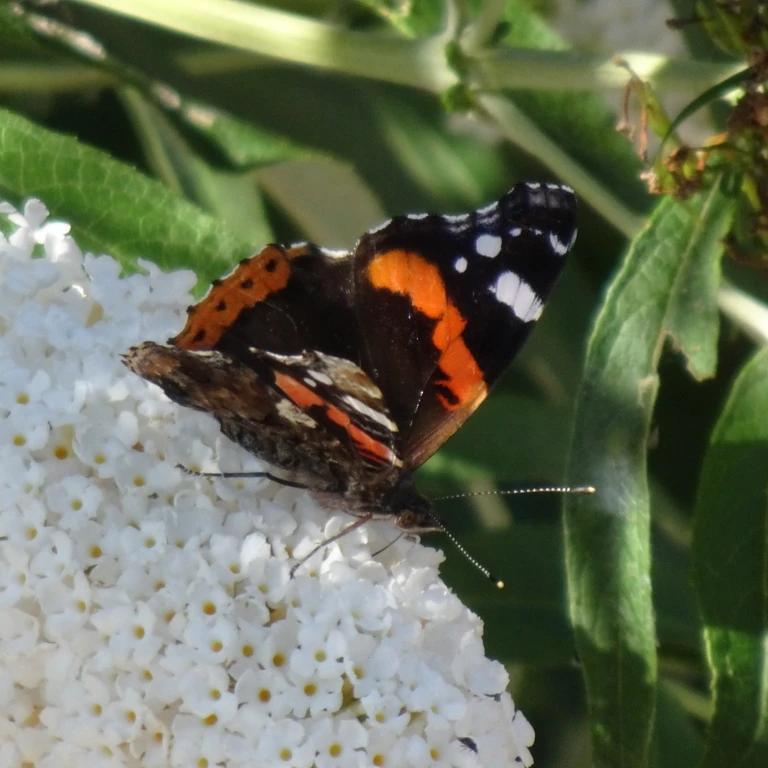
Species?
Vanessa atalanta
